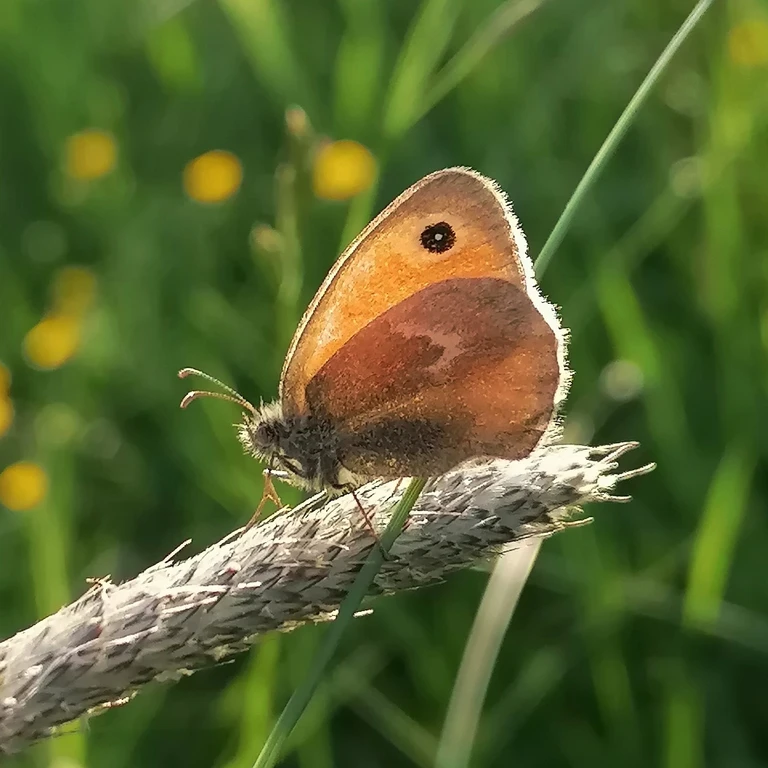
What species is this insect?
Coenonympha pamphilus
